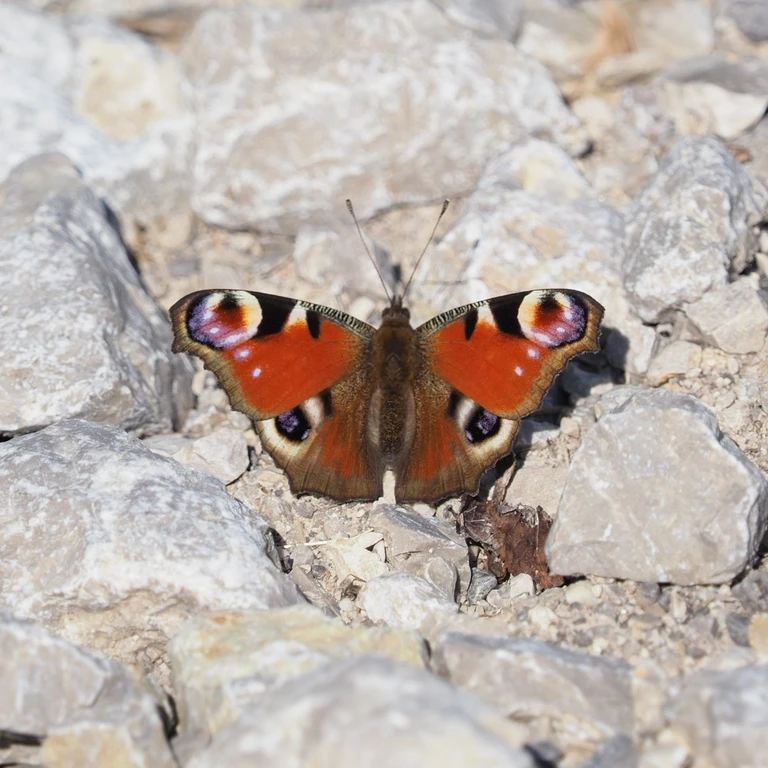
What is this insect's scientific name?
Aglais io
